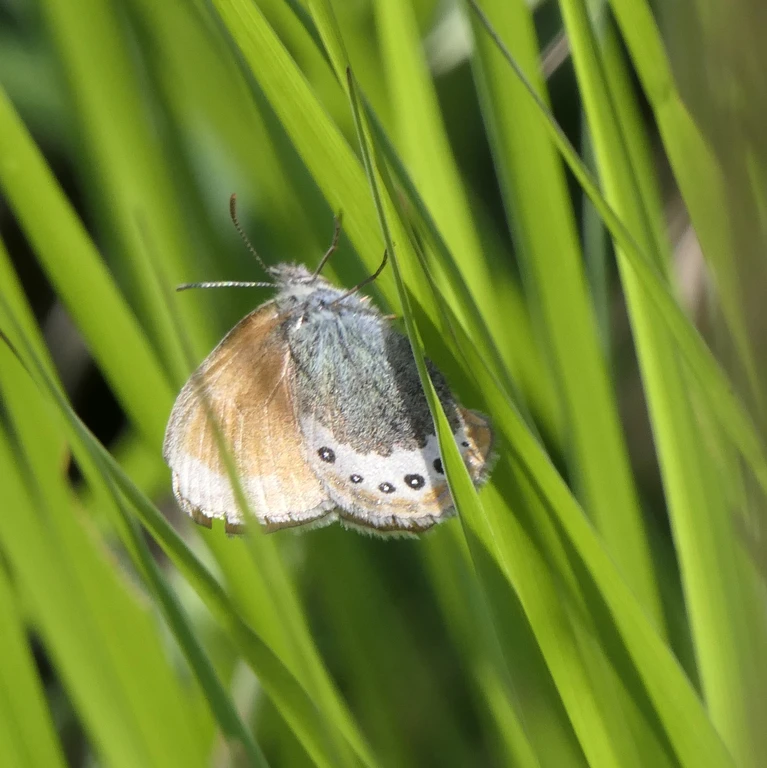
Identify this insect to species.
Coenonympha gardetta
